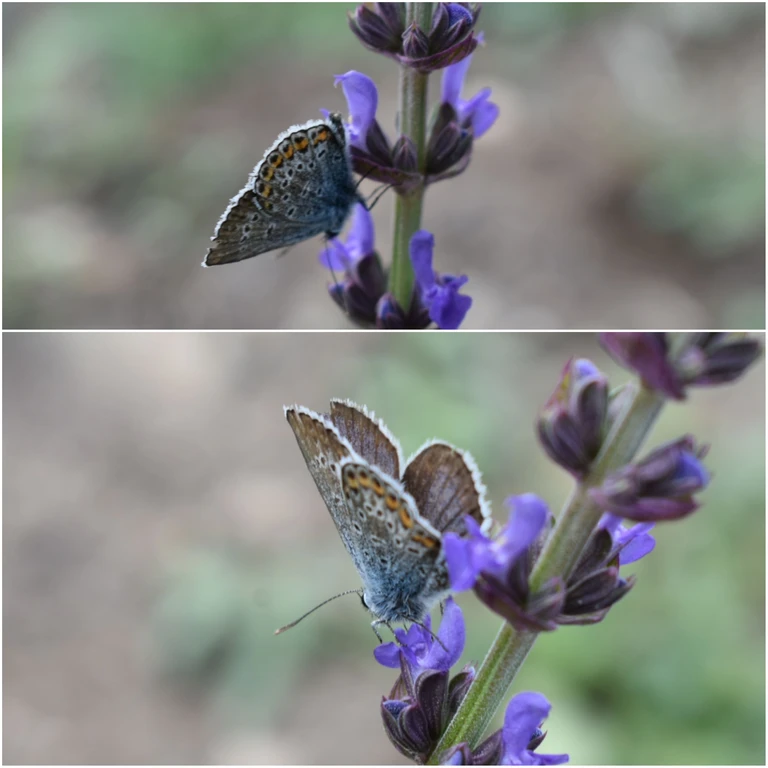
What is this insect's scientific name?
Plebejus argus
